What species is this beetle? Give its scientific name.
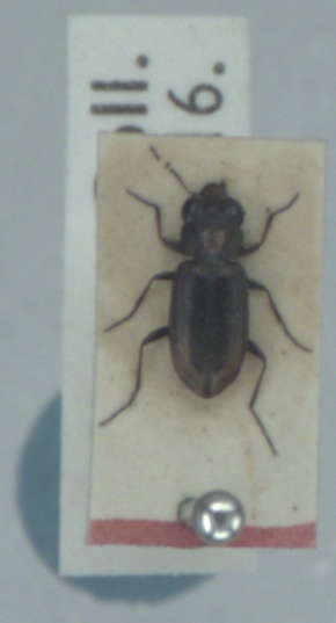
Notiophilus substriatus
